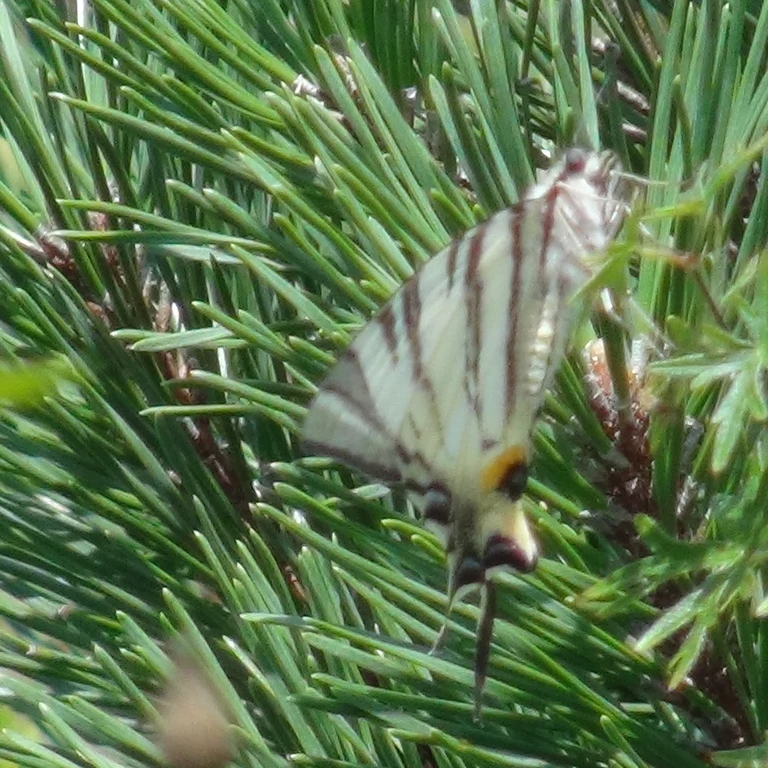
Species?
Iphiclides podalirius
